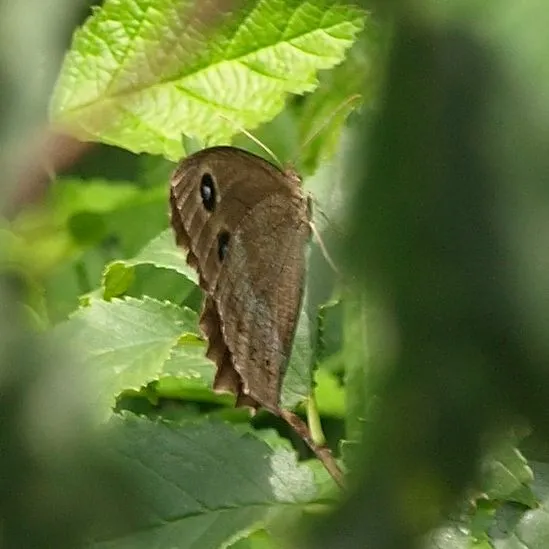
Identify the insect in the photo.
Minois dryas
